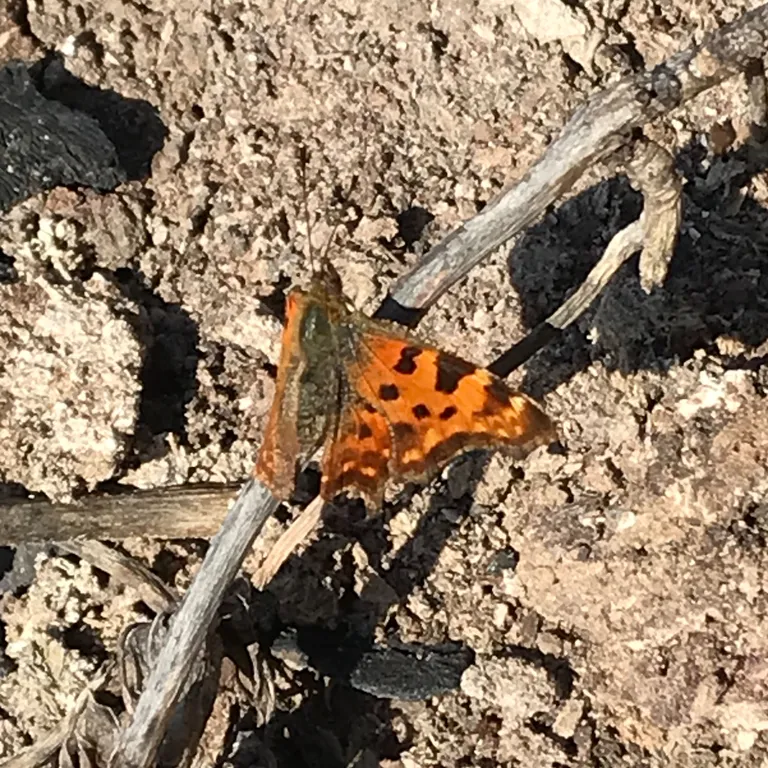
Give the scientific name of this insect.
Polygonia c-album
